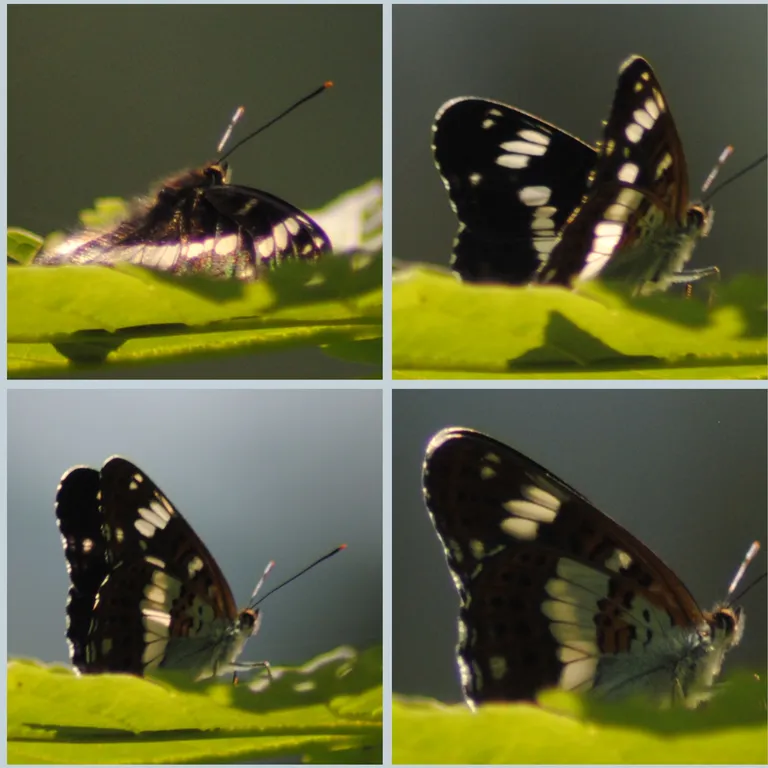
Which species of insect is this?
Limenitis camilla (also Ladoga camilla)
